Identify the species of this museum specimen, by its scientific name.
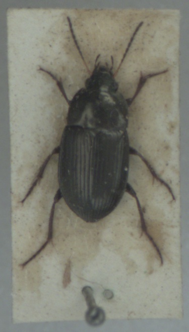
Amara ovata
